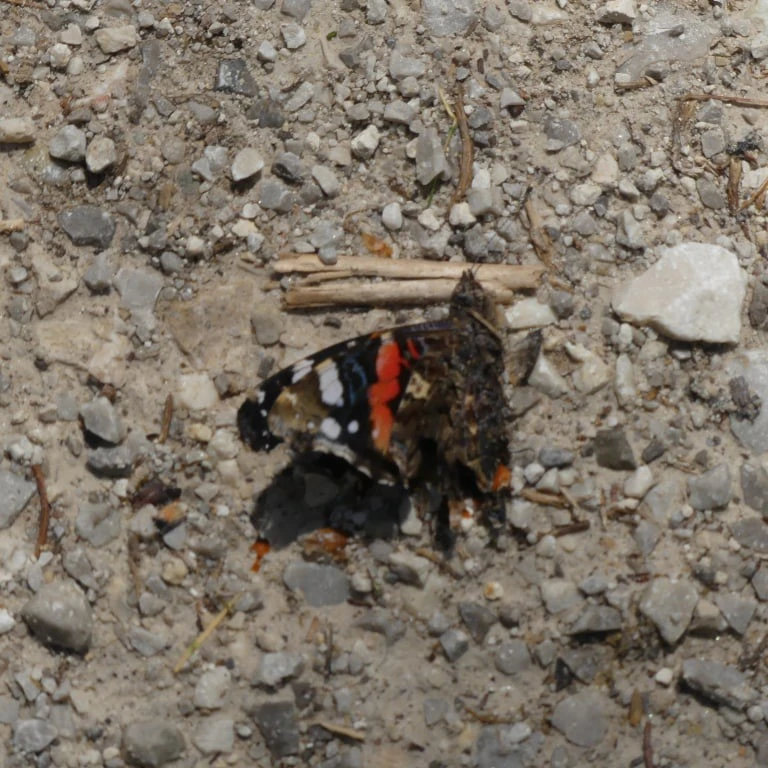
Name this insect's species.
Vanessa atalanta
